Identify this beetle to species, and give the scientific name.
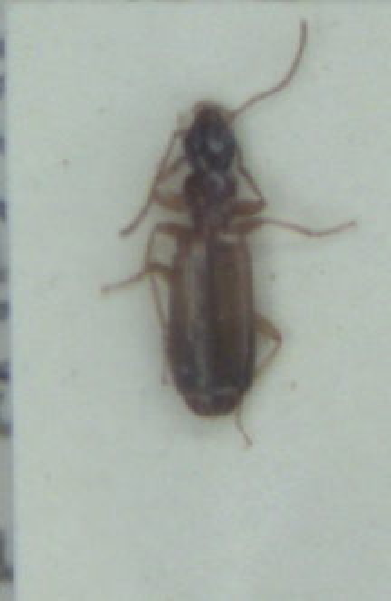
Paradromius linearis
